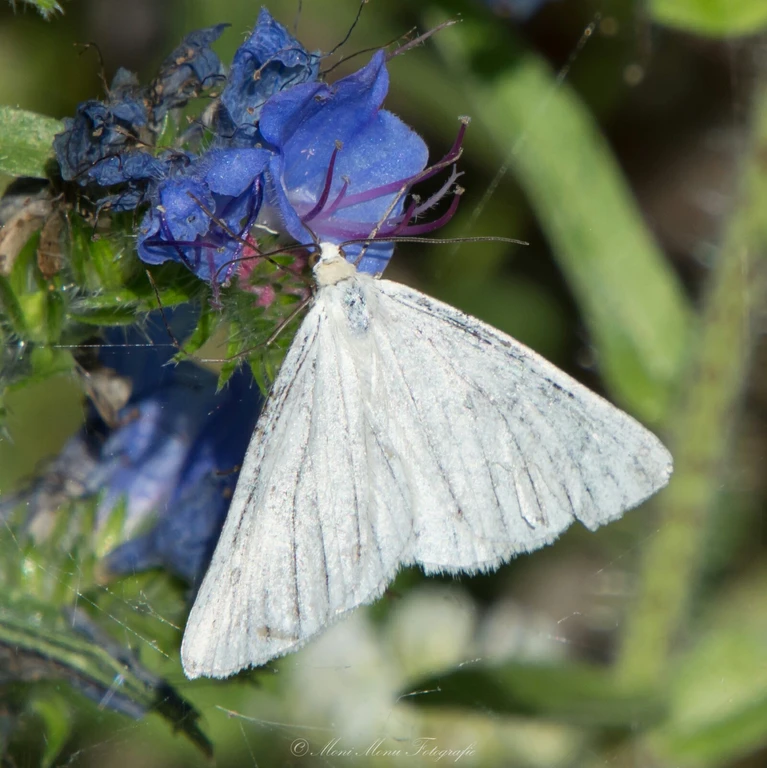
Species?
Siona lineata
